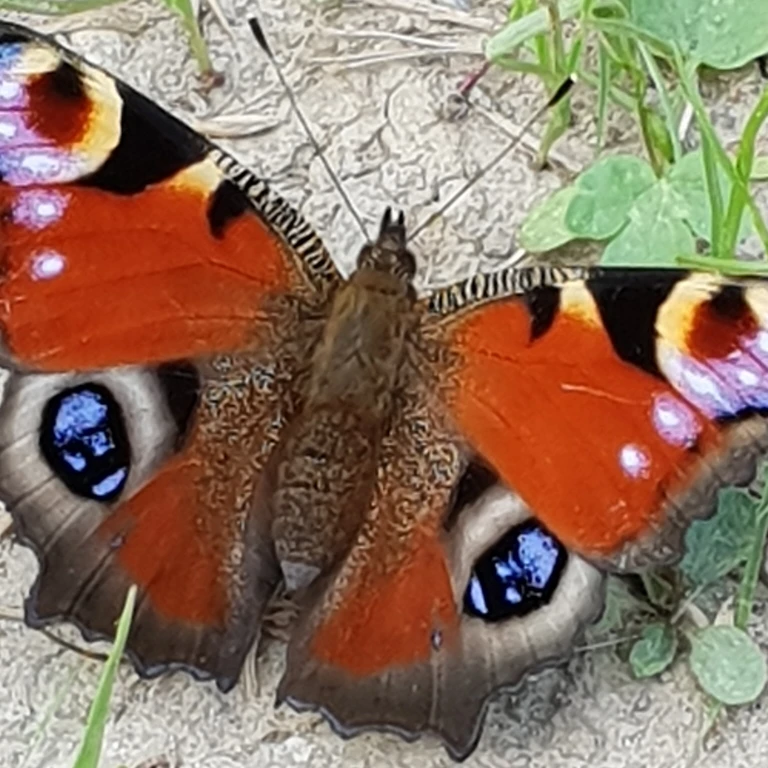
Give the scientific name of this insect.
Aglais io
